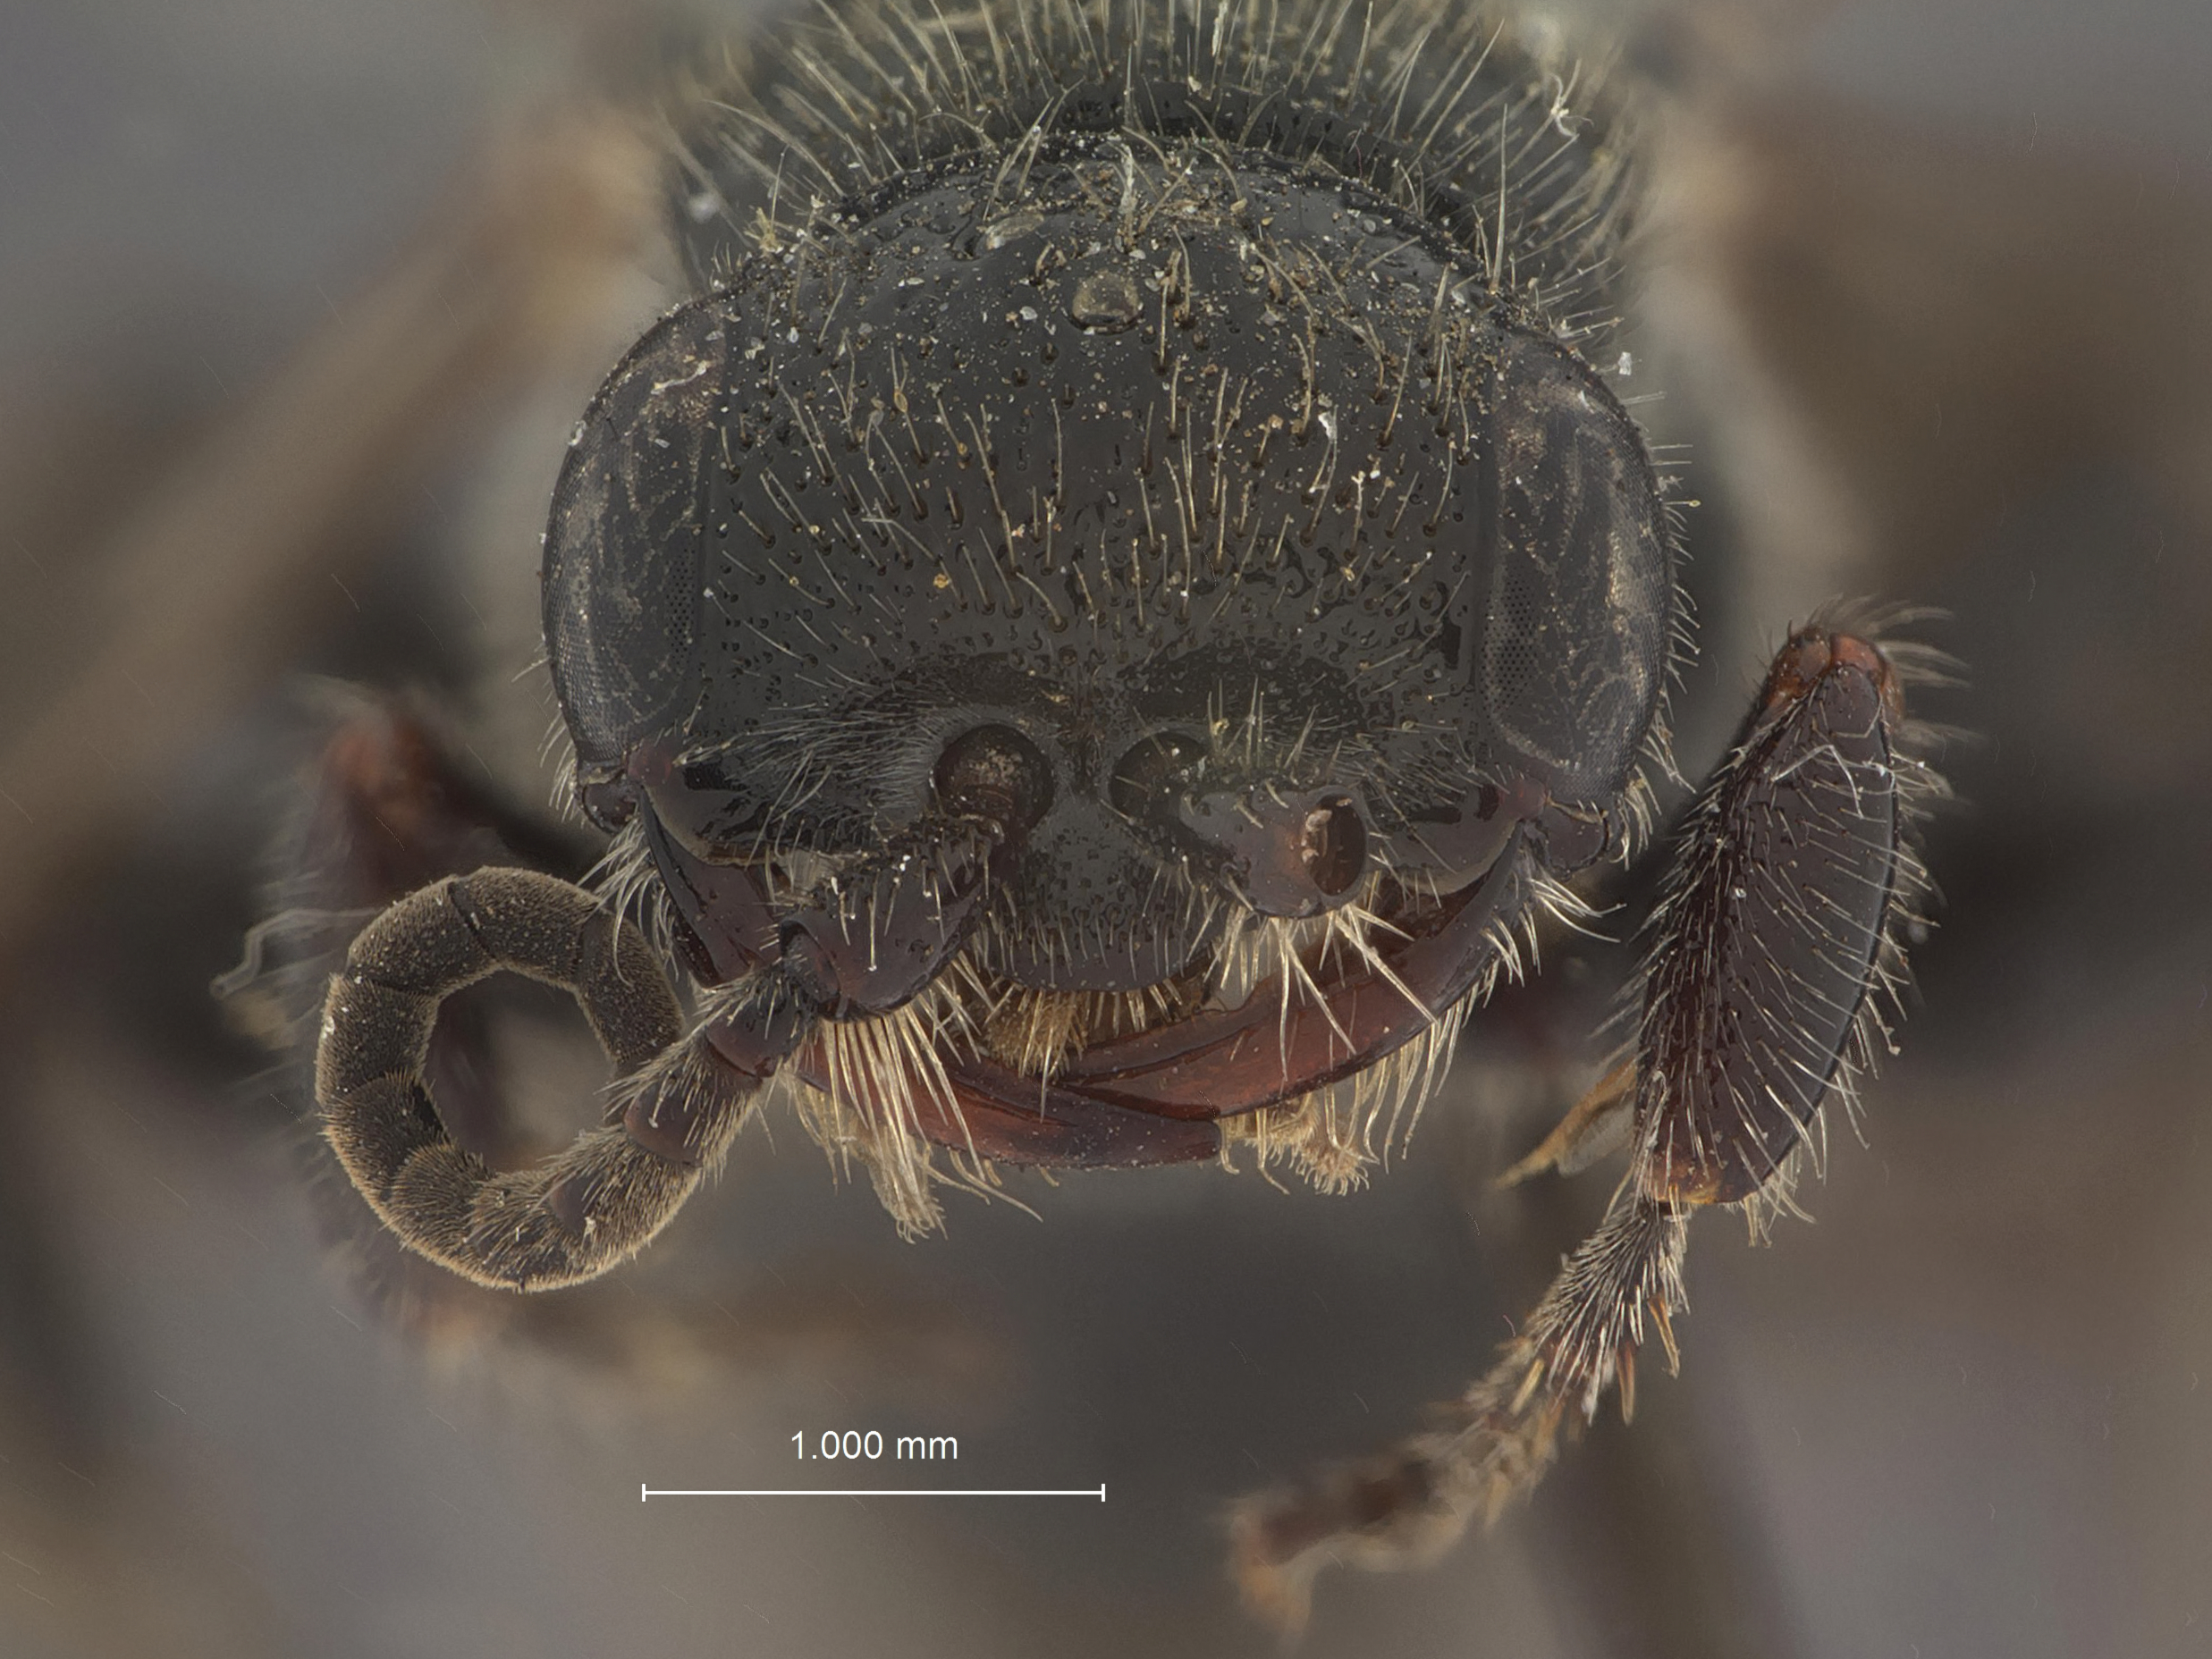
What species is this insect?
Tiphia tegitiplaga
